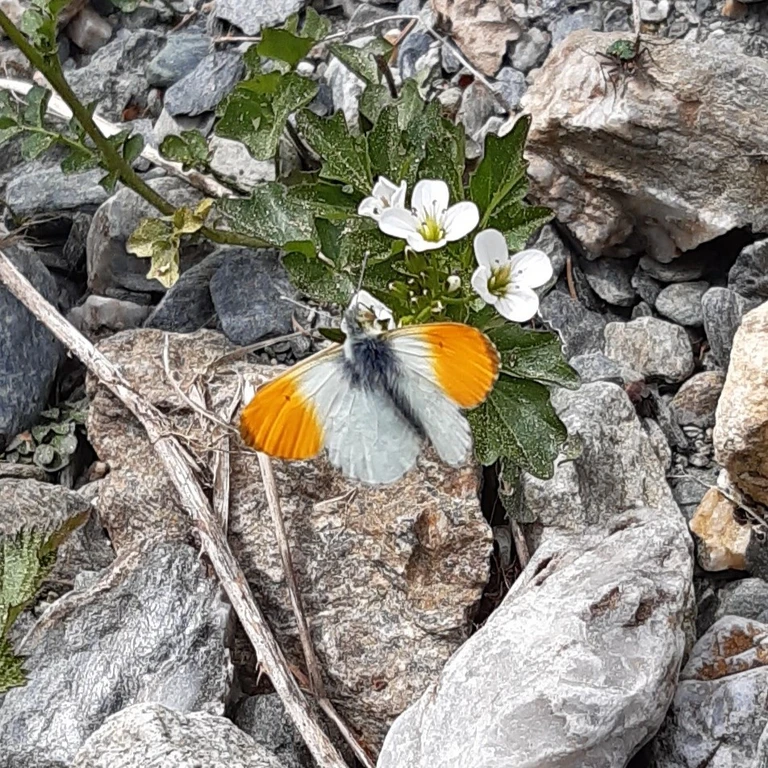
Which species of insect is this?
Anthocharis cardamines
